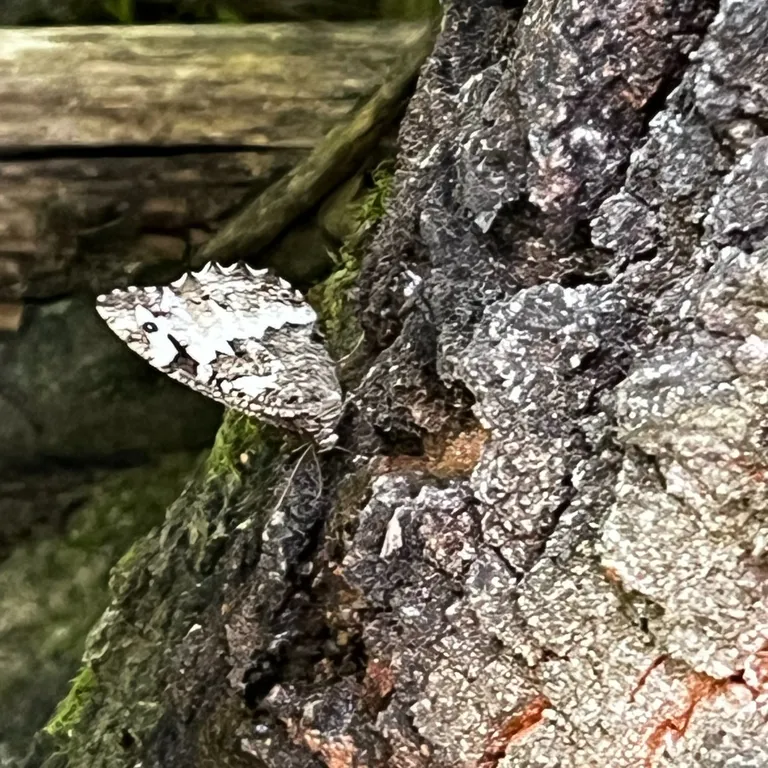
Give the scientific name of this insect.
Brintesia circe
